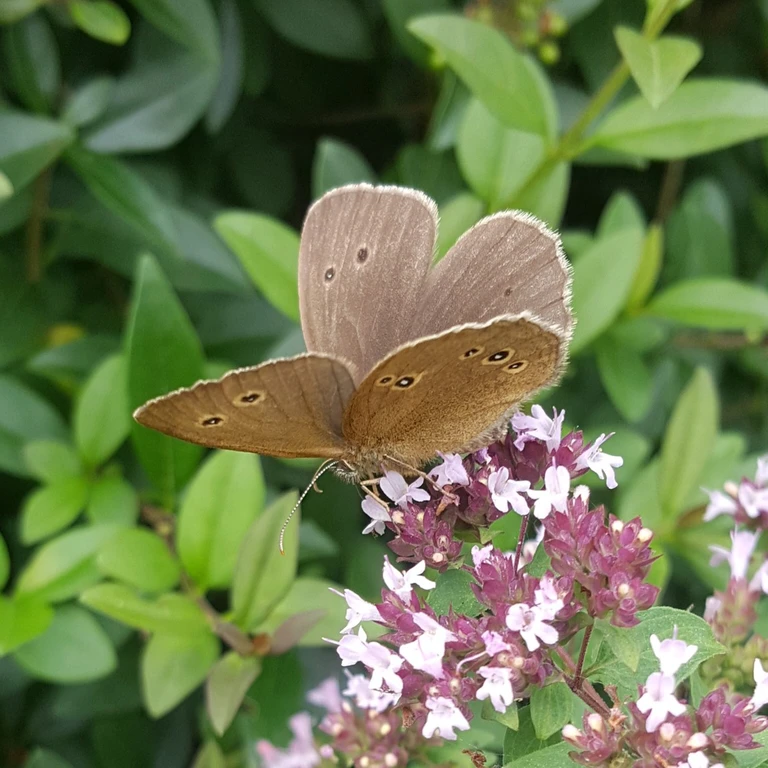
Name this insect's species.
Aphantopus hyperantus
